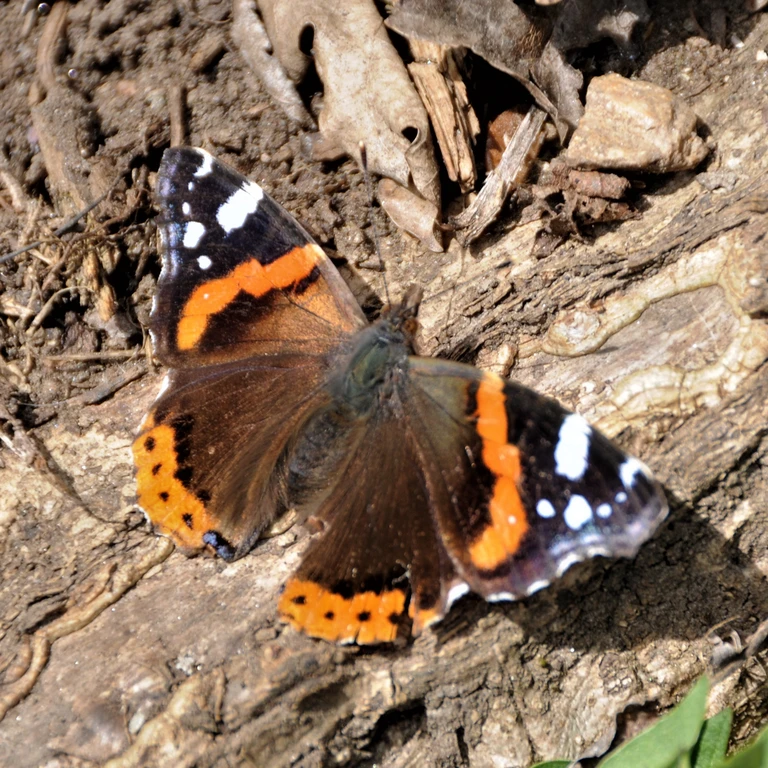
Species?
Vanessa atalanta
